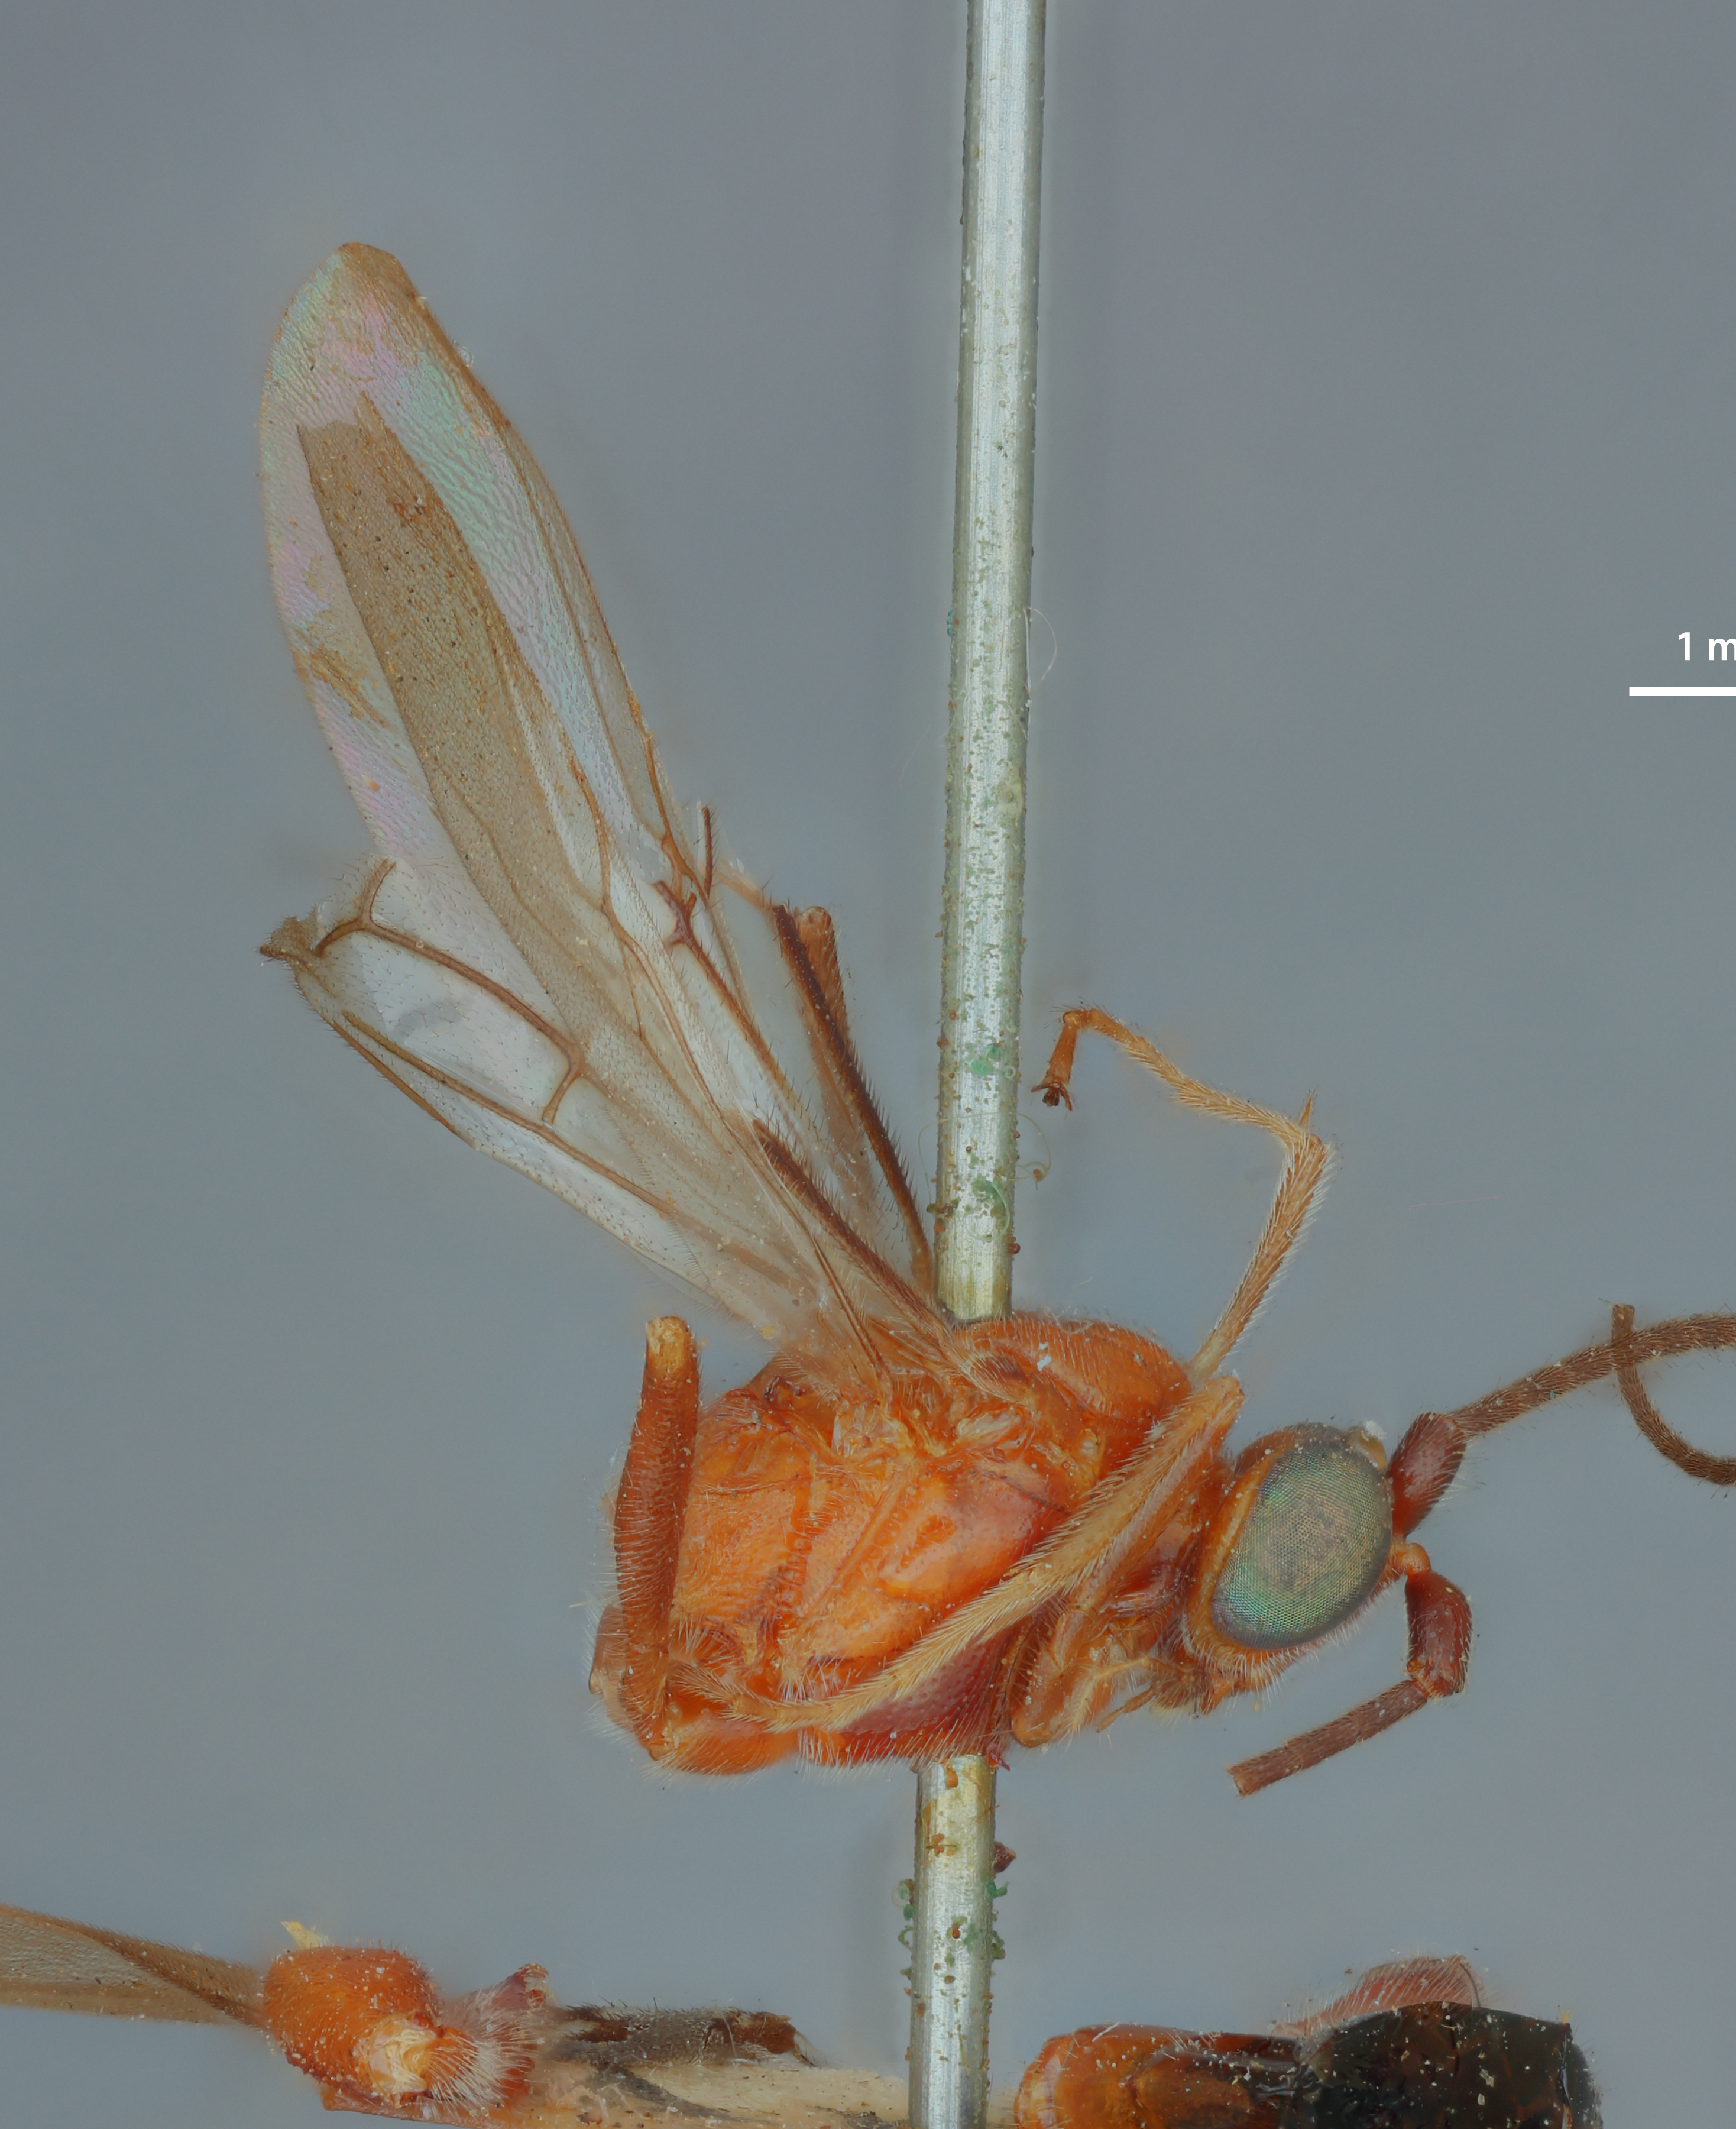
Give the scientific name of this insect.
Zelomorpha arizonensis
